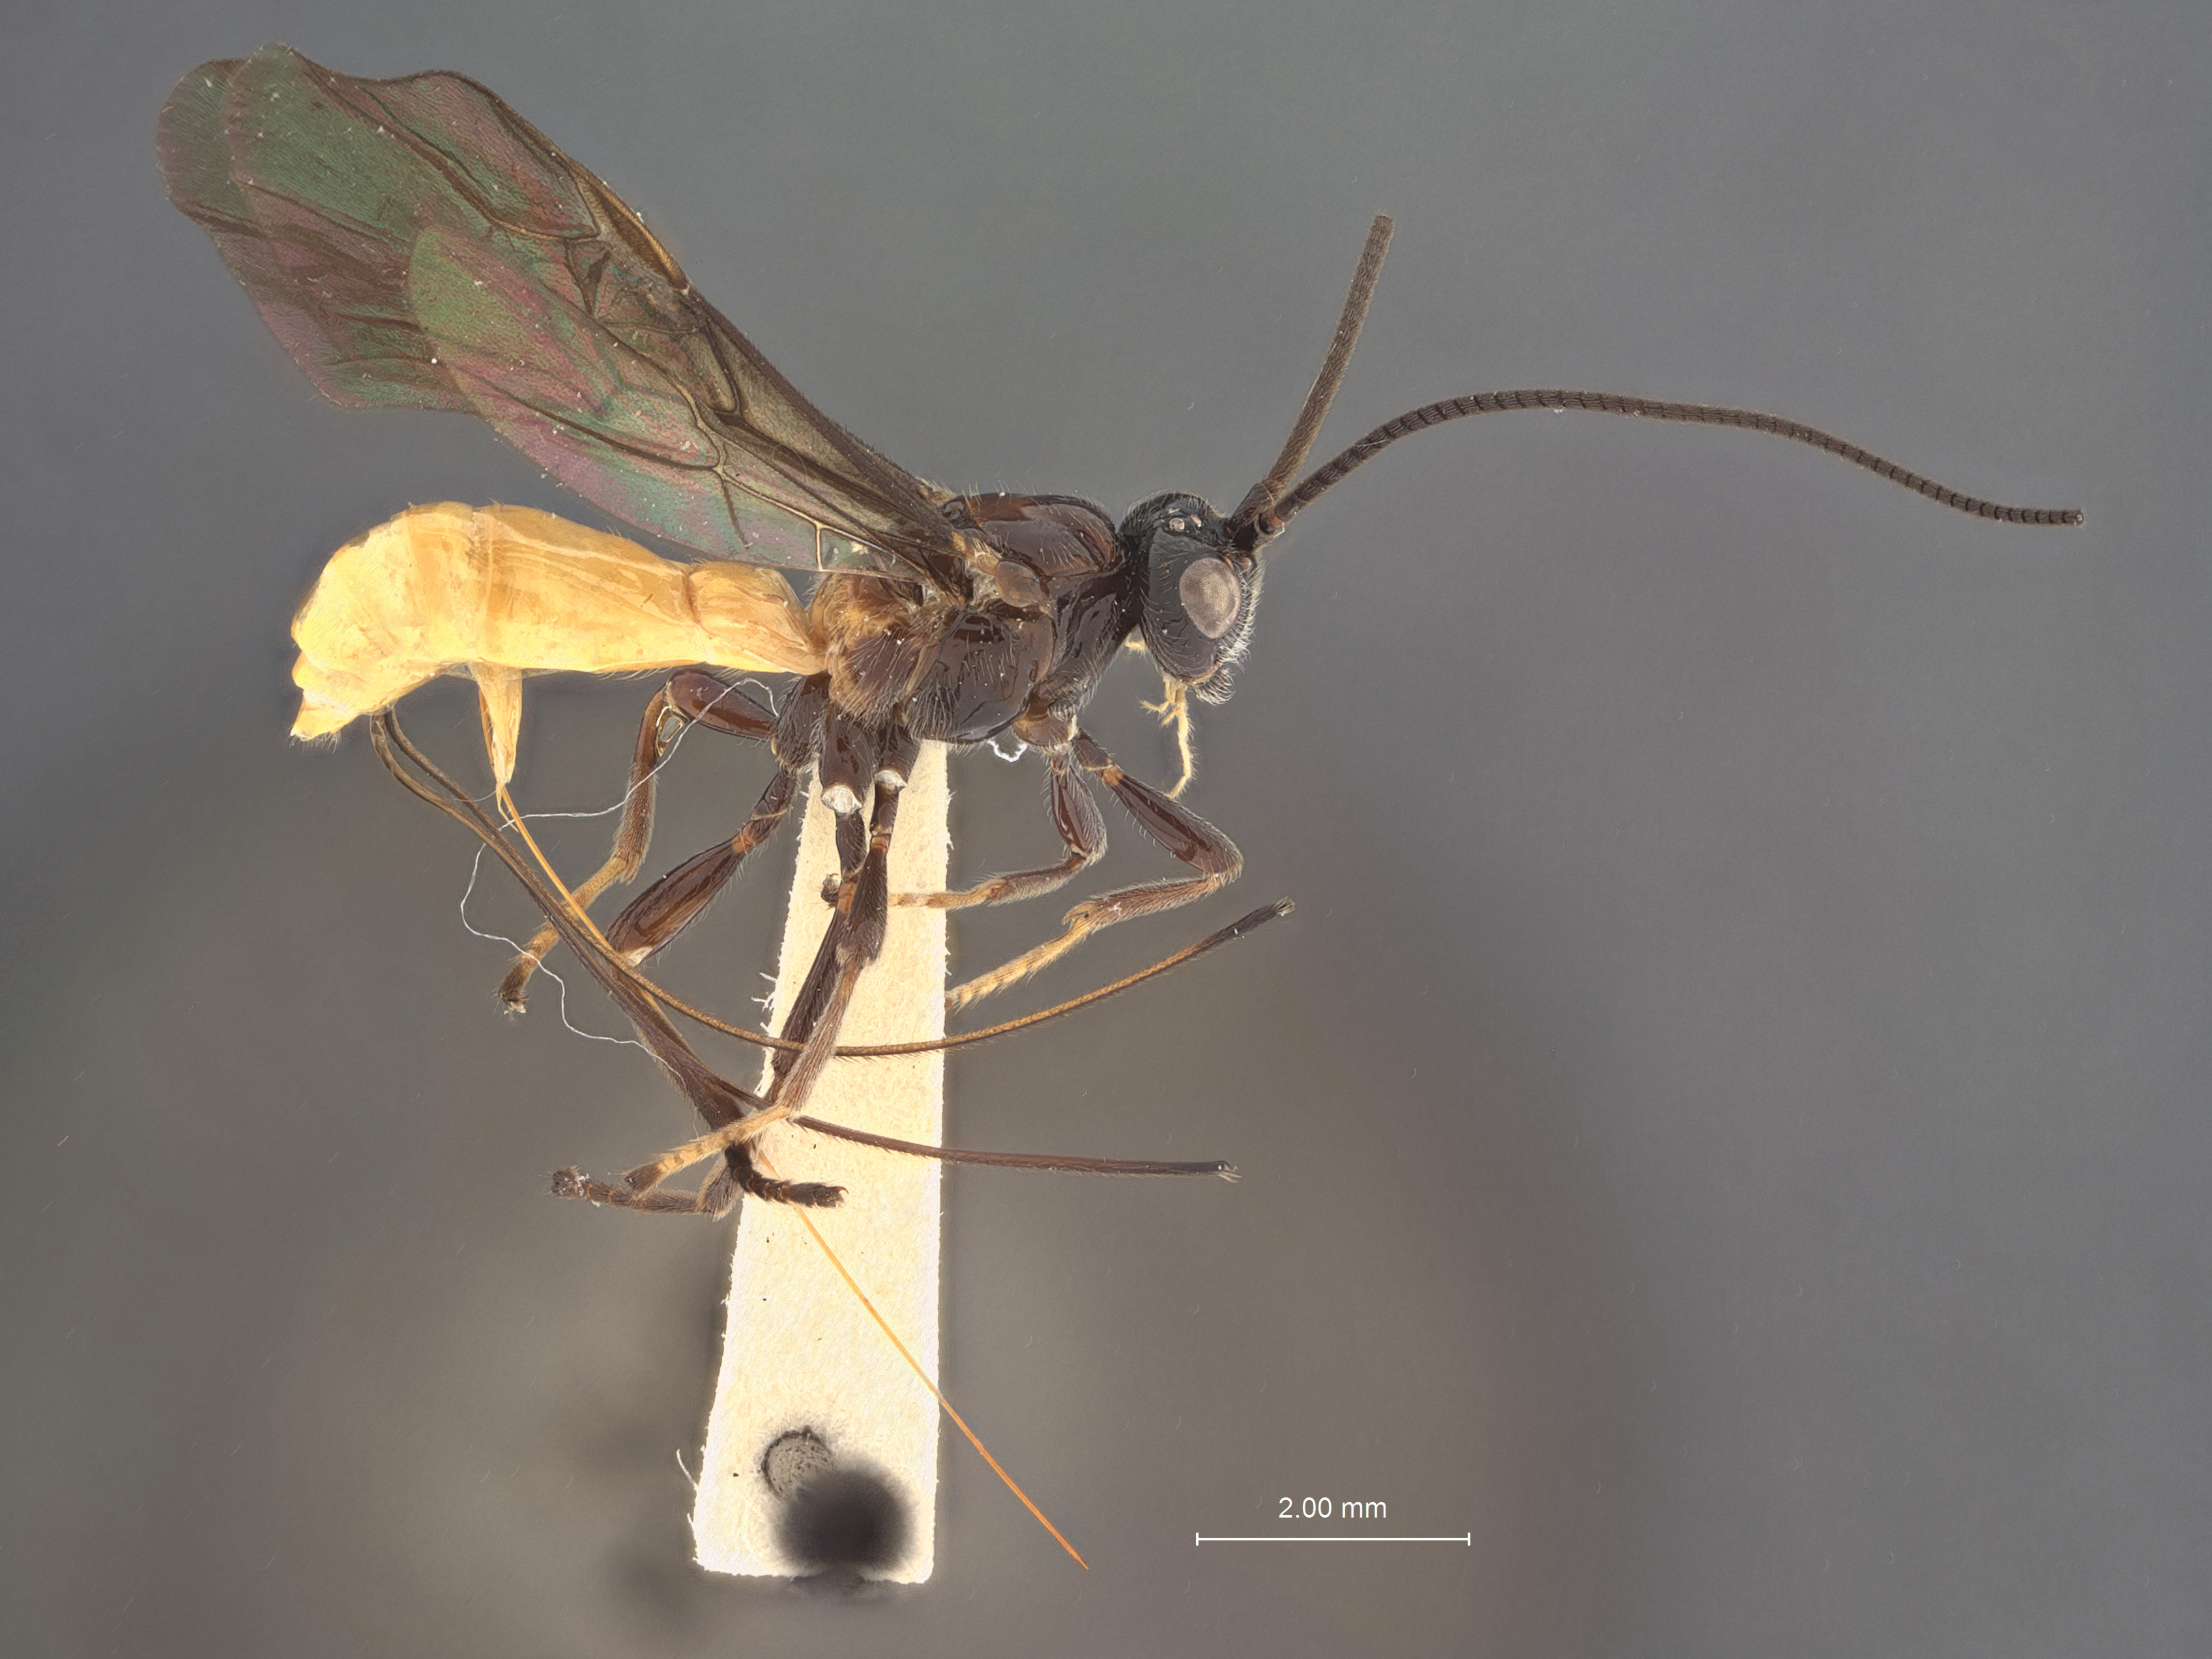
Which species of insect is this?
Opius toxotrypanae
